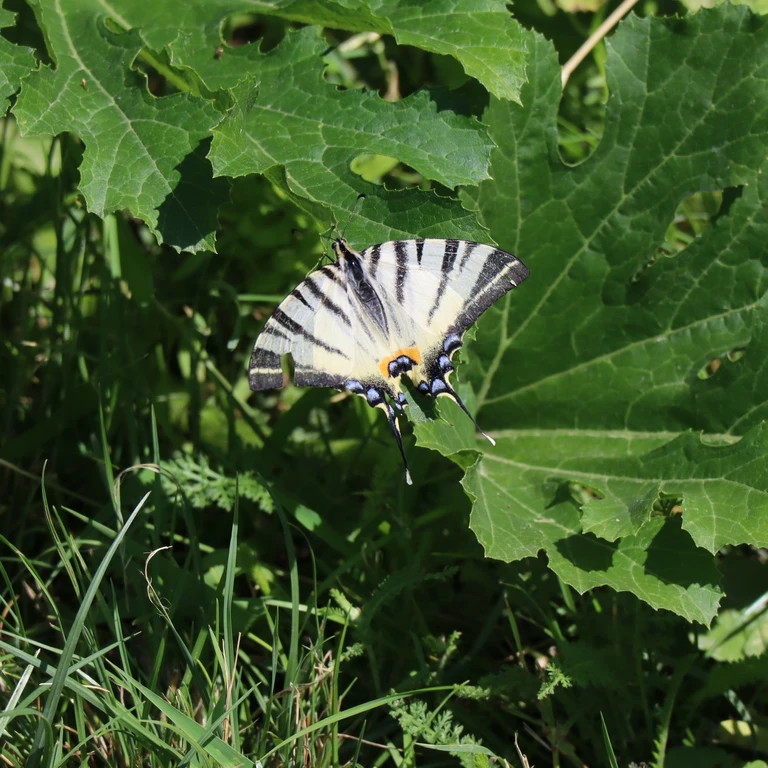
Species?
Iphiclides podalirius
